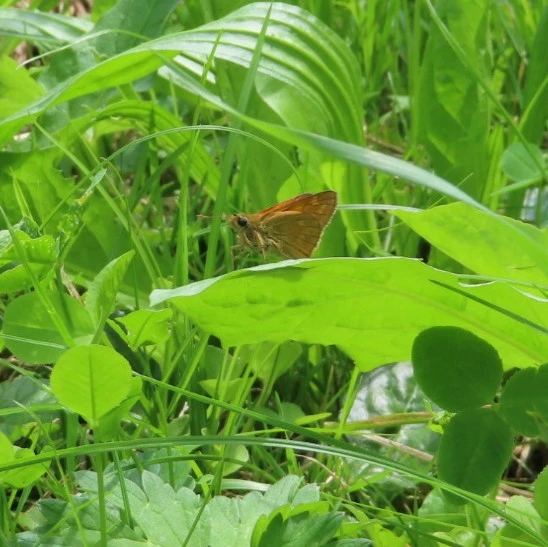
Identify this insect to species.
Ochlodes sylvanus (also Ochlodes venata)
